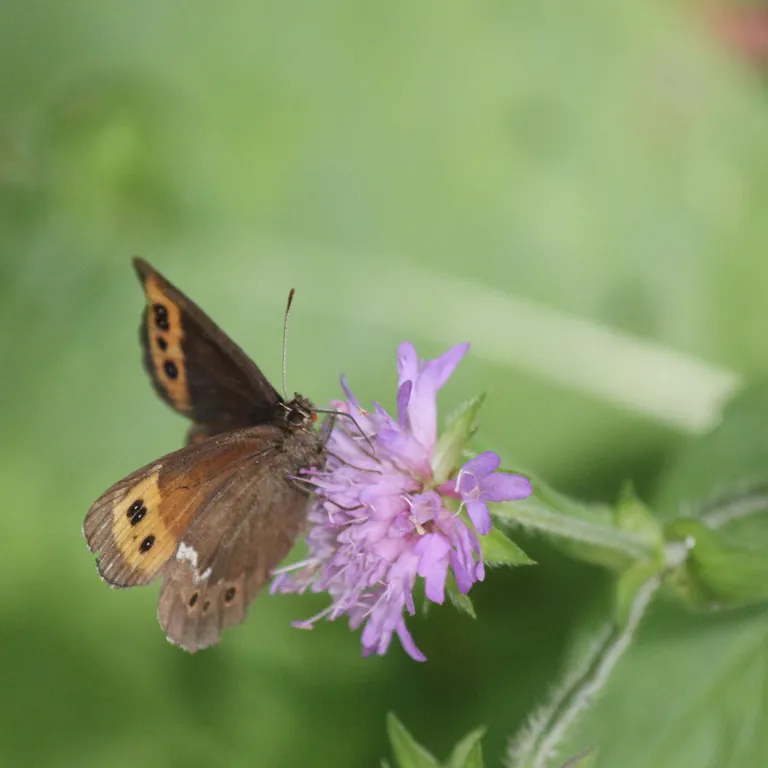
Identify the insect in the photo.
Erebia ligea
